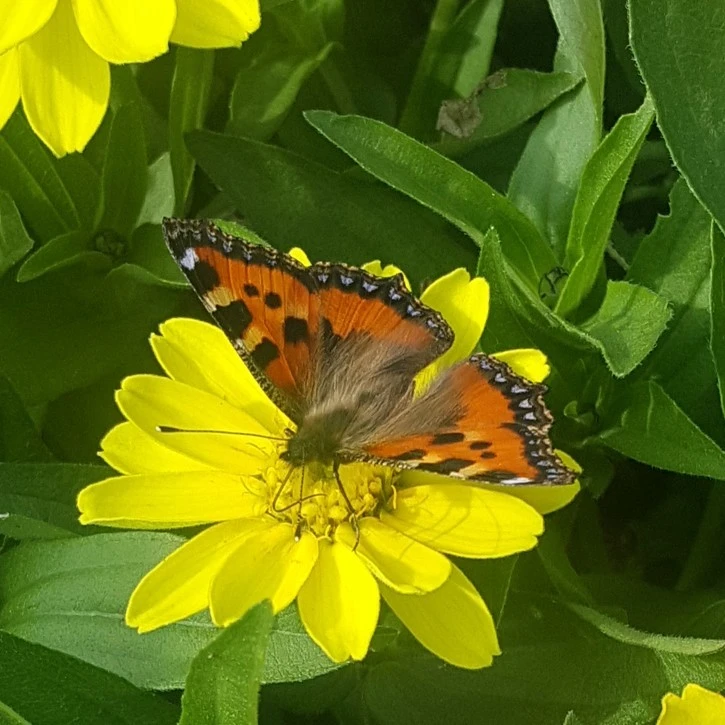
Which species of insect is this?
Aglais urticae
